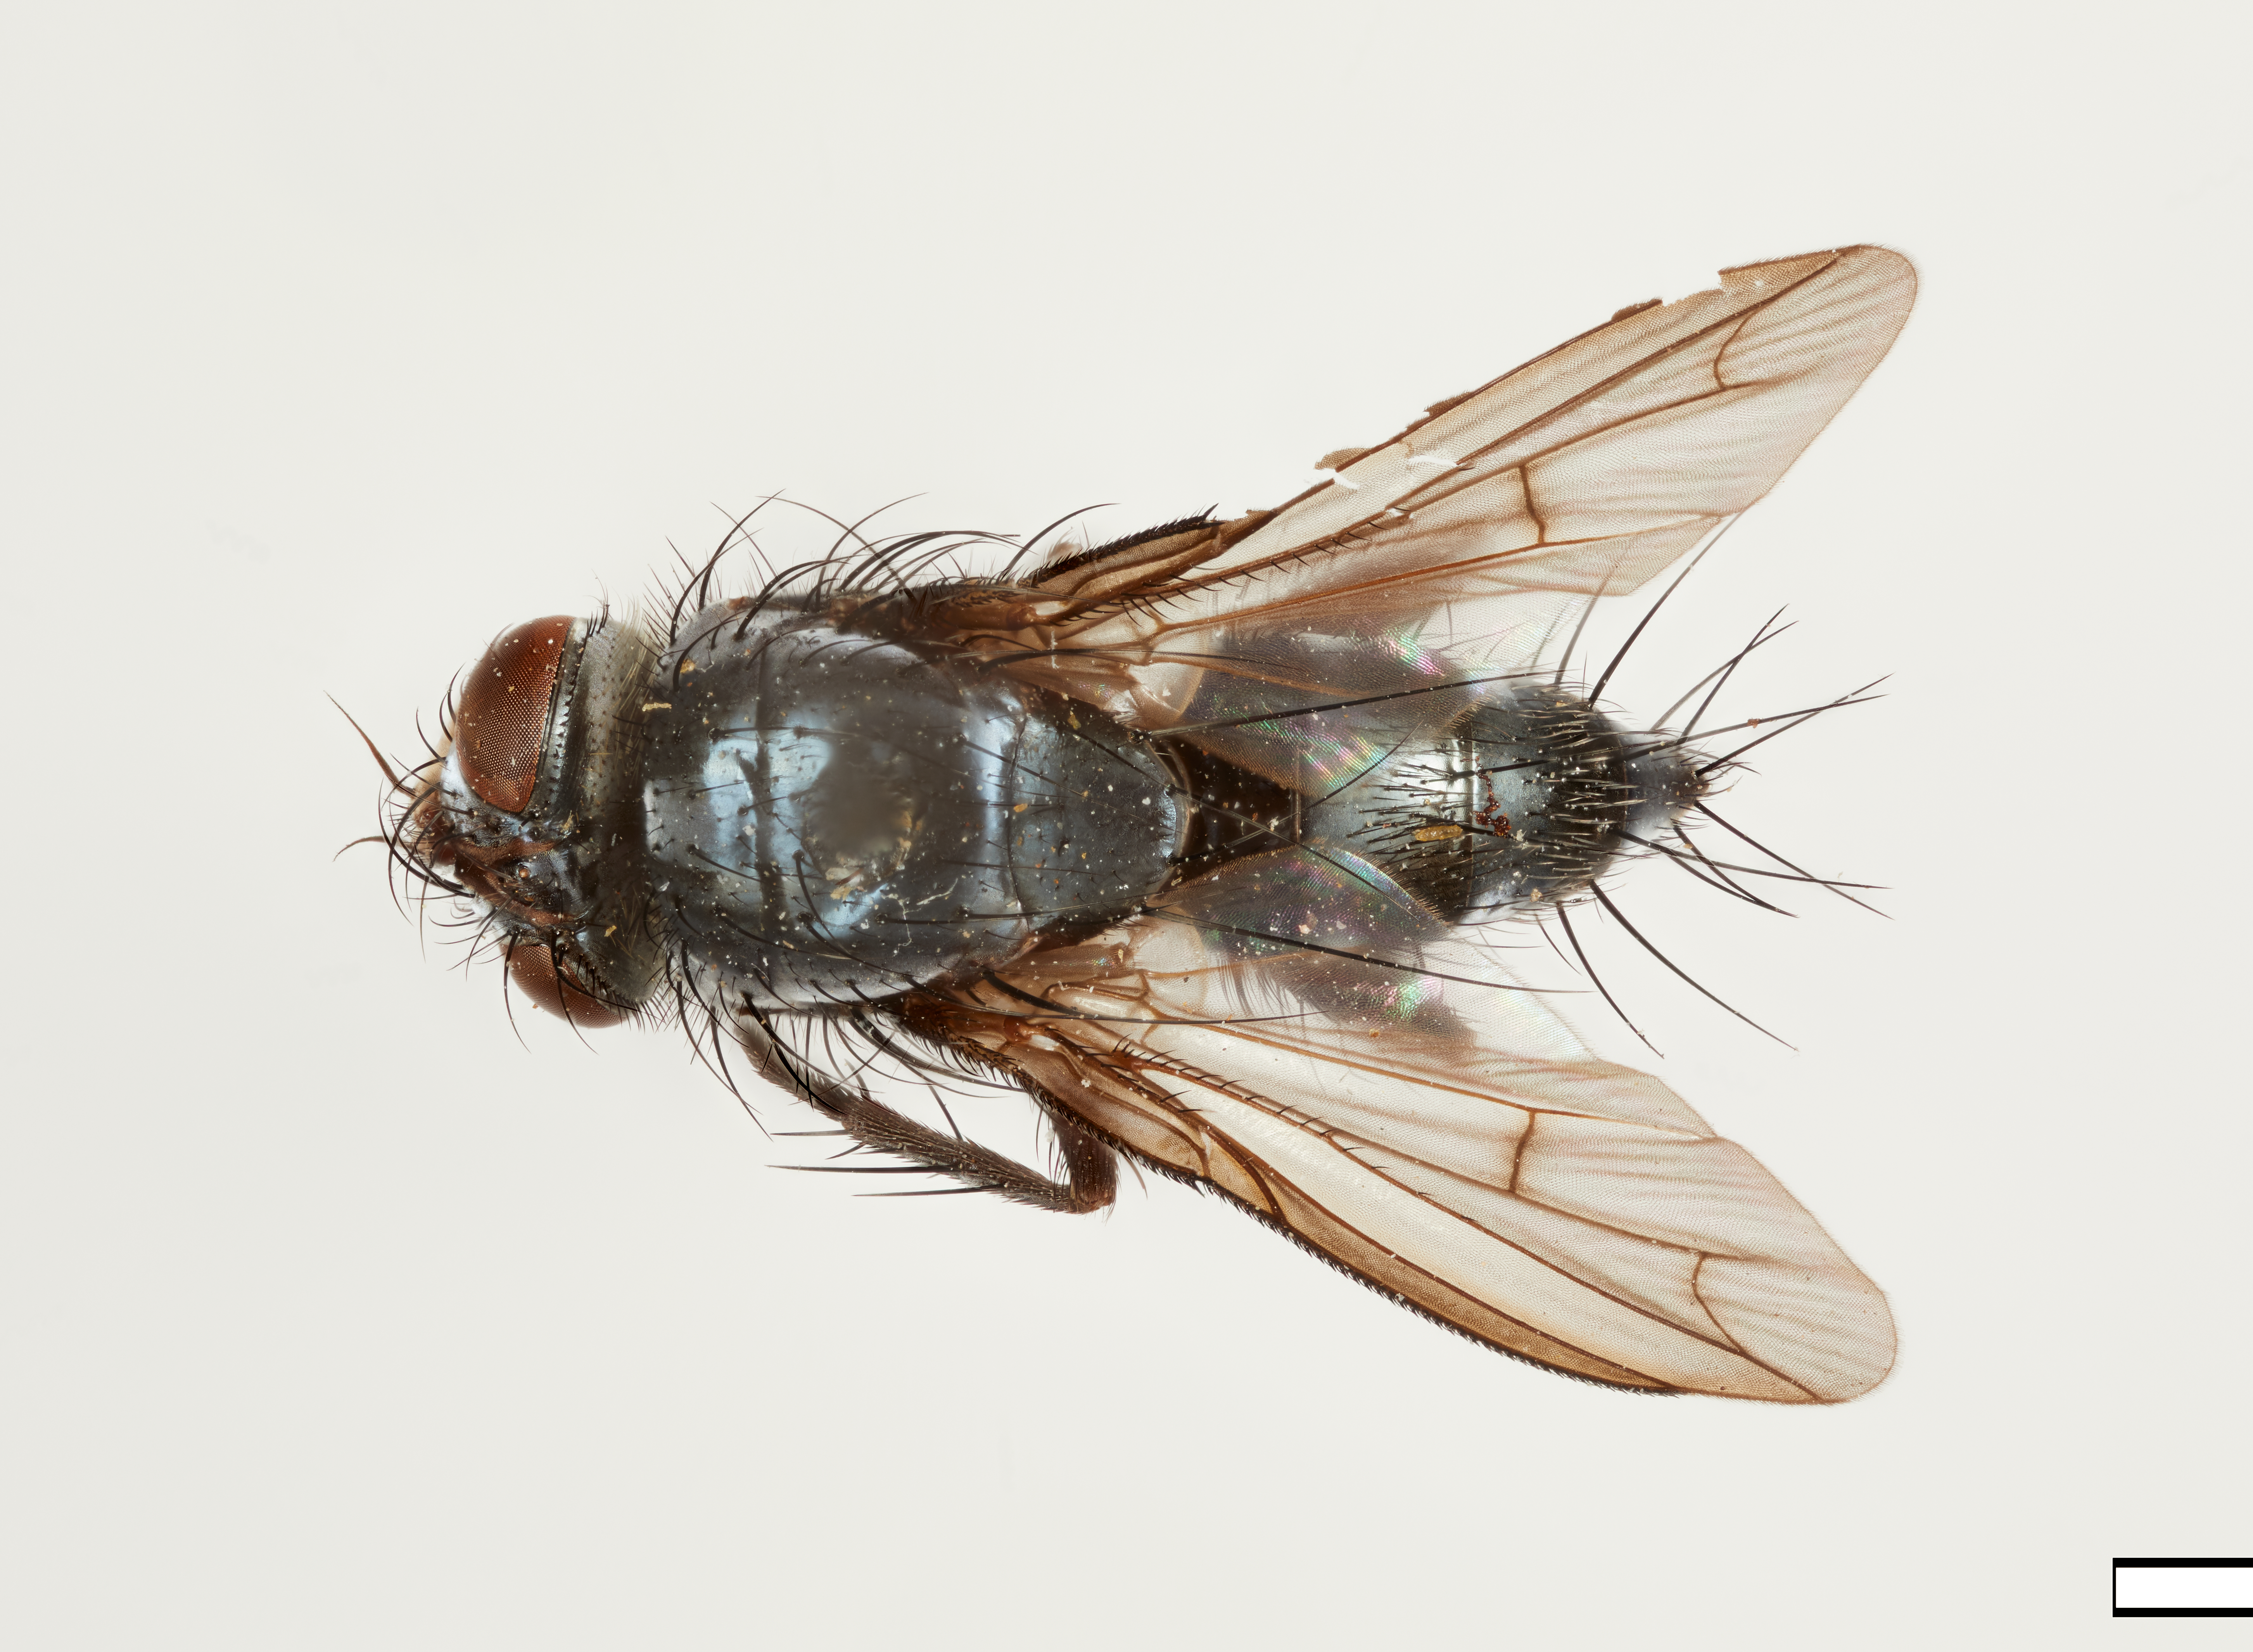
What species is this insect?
Pachynocera petiolata
